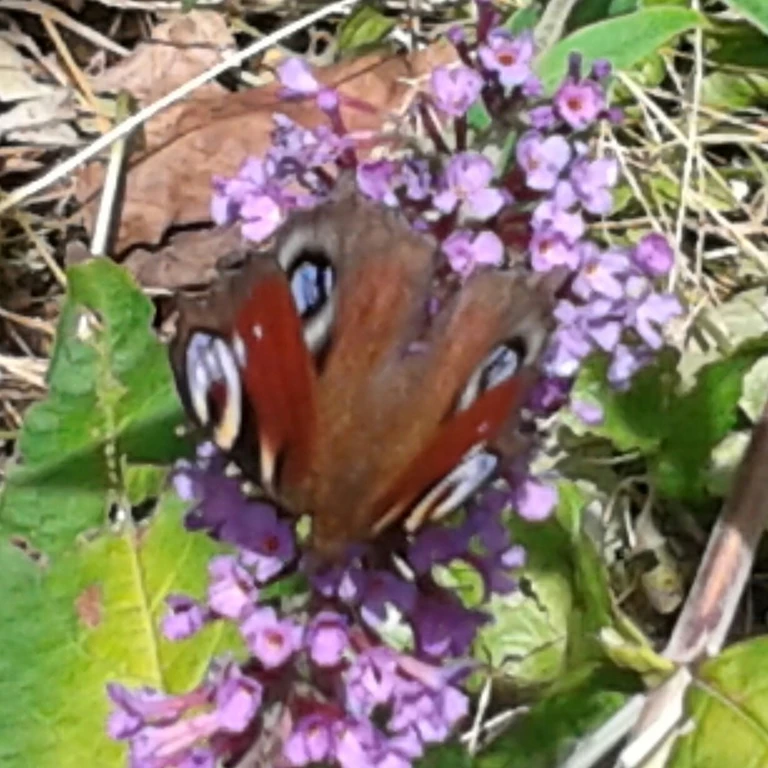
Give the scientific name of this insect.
Aglais io
